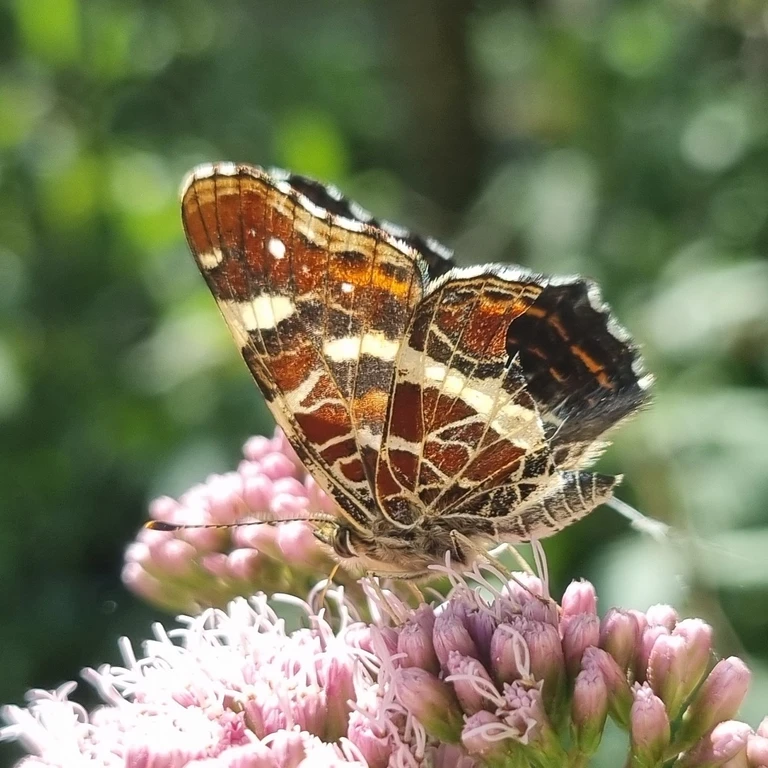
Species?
Araschnia levana
